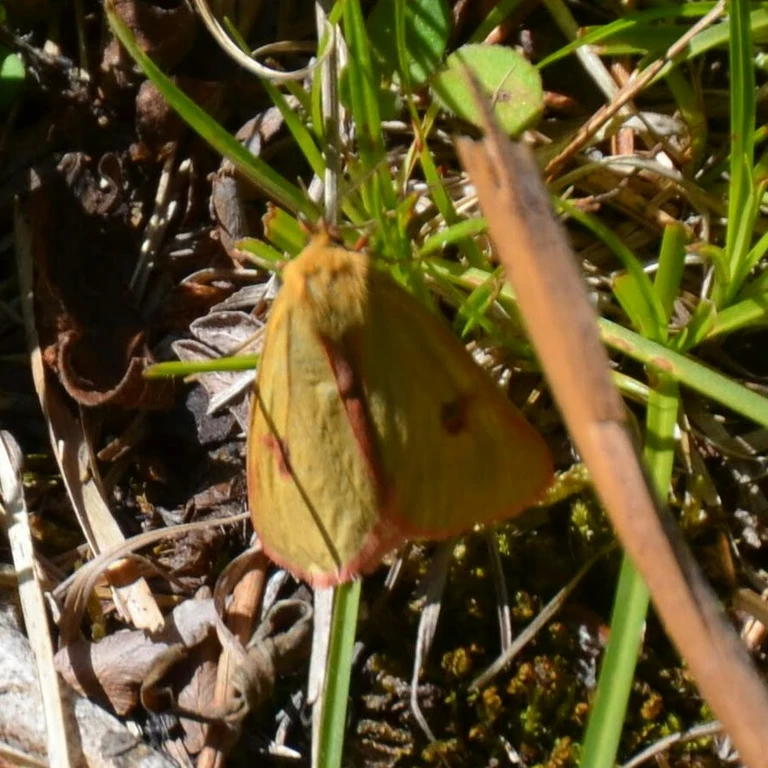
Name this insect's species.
Diacrisia sannio
